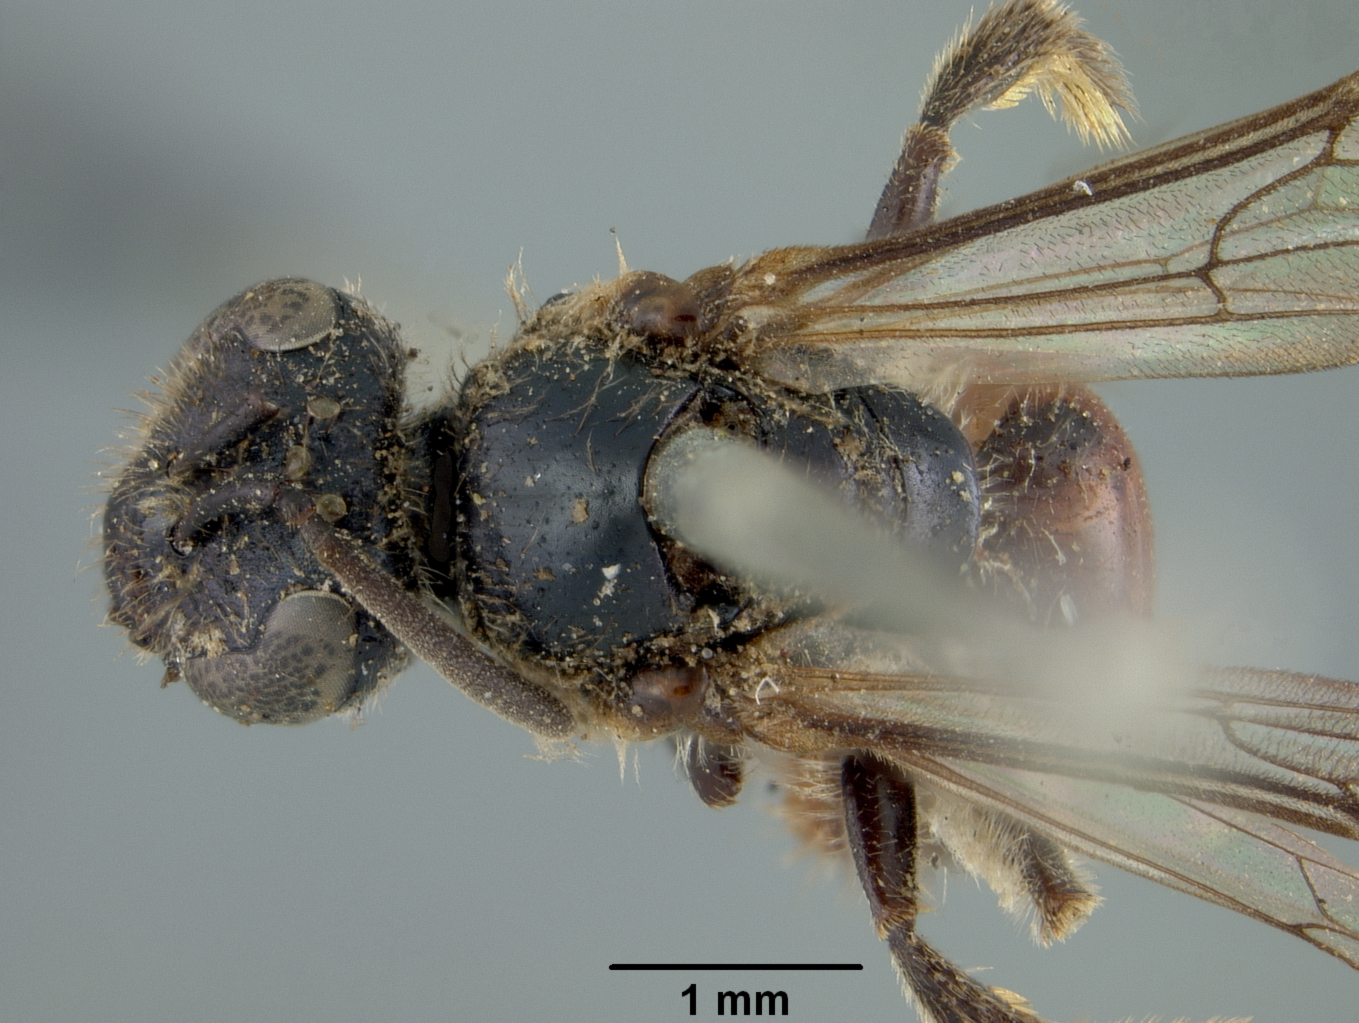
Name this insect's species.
Rhopalictus patagonicus
